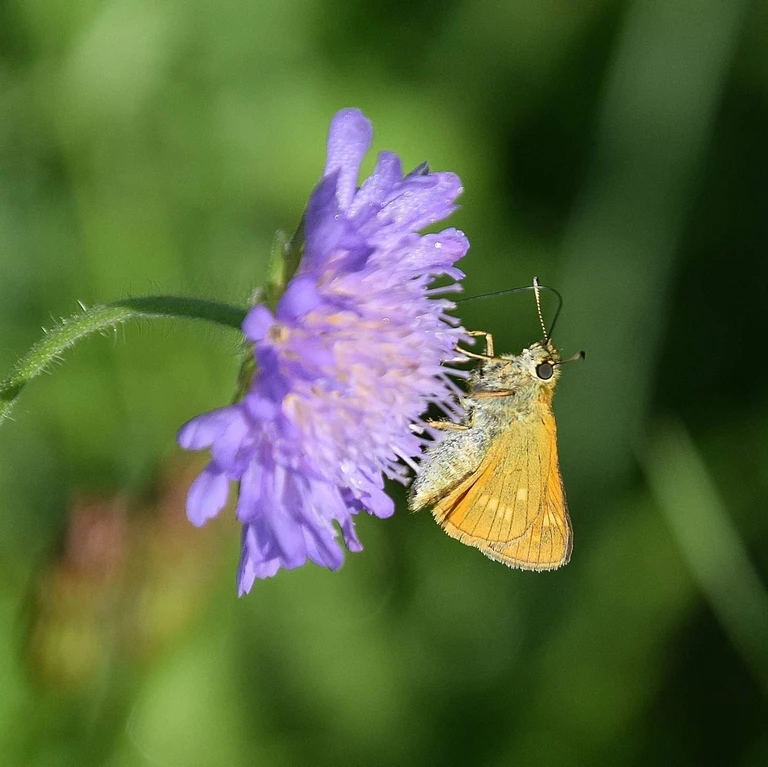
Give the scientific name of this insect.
Ochlodes sylvanus (also Ochlodes venata)
